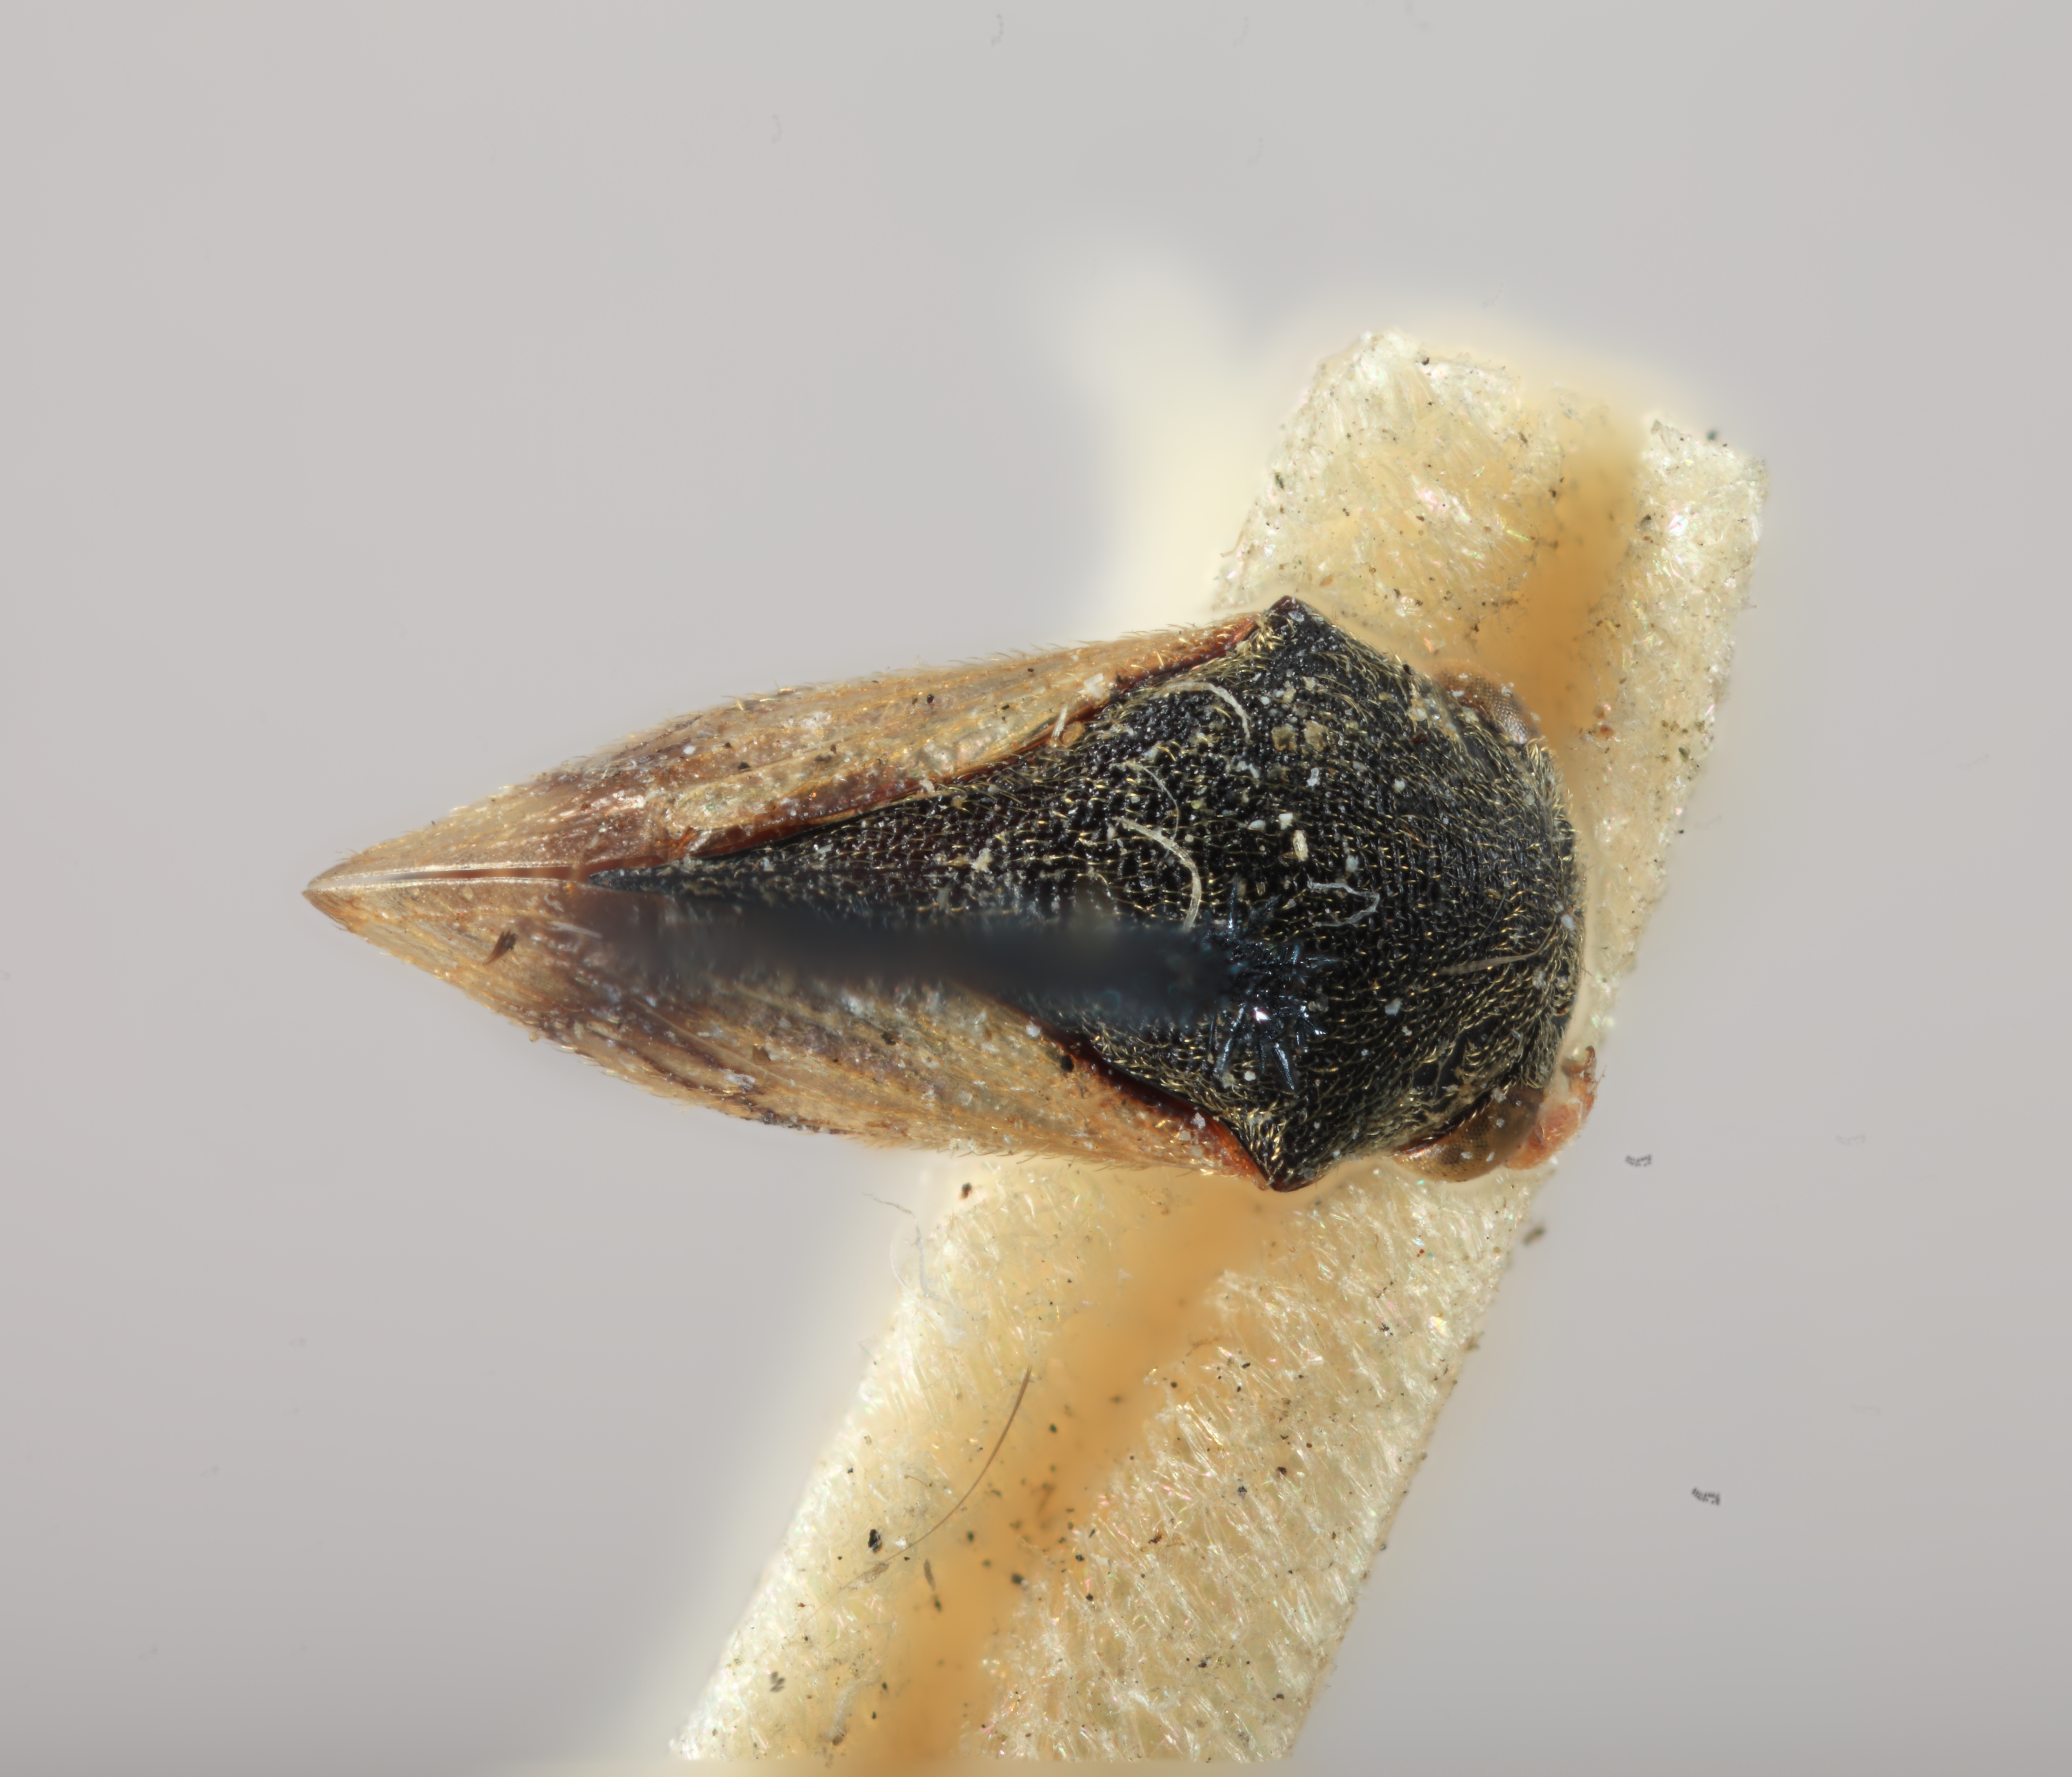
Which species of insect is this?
Gargara attenuata
